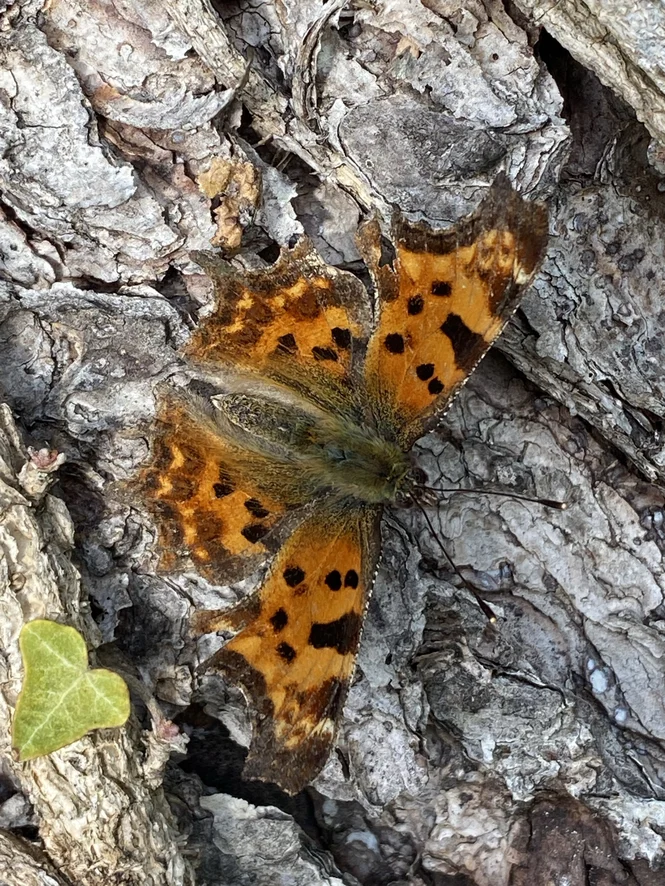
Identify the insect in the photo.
Polygonia c-album
